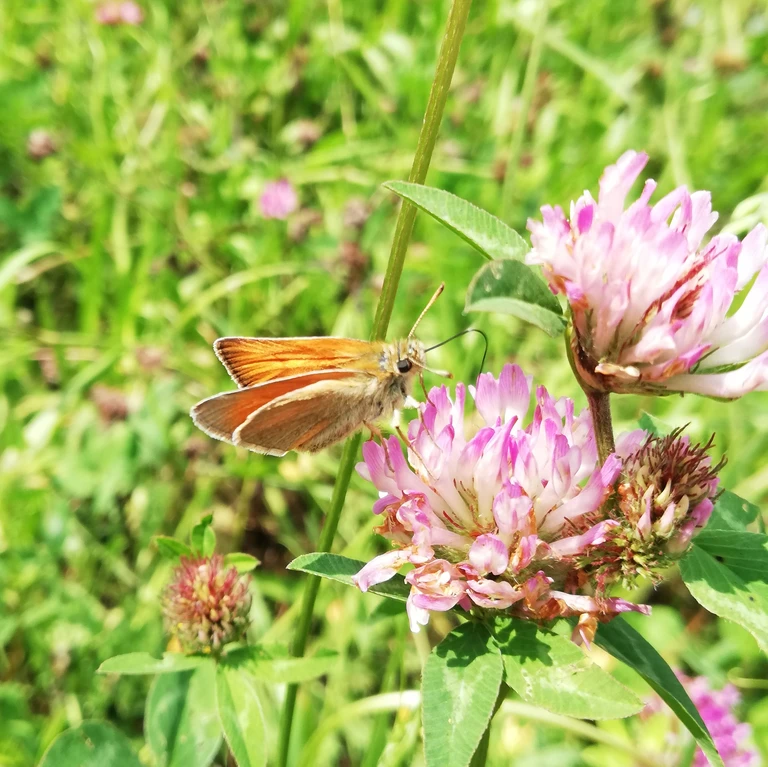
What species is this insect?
Thymelicus sylvestris
